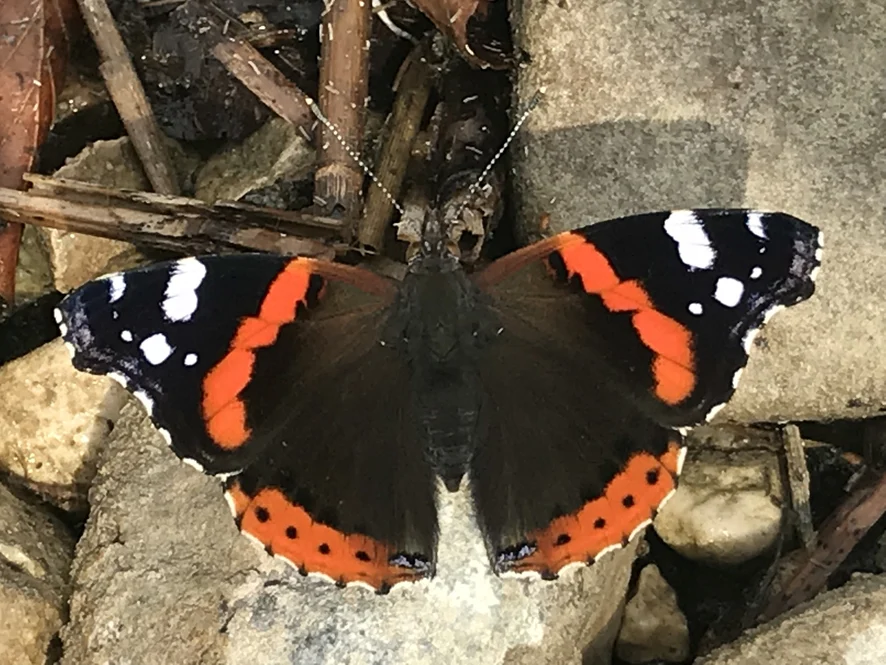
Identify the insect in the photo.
Vanessa atalanta
